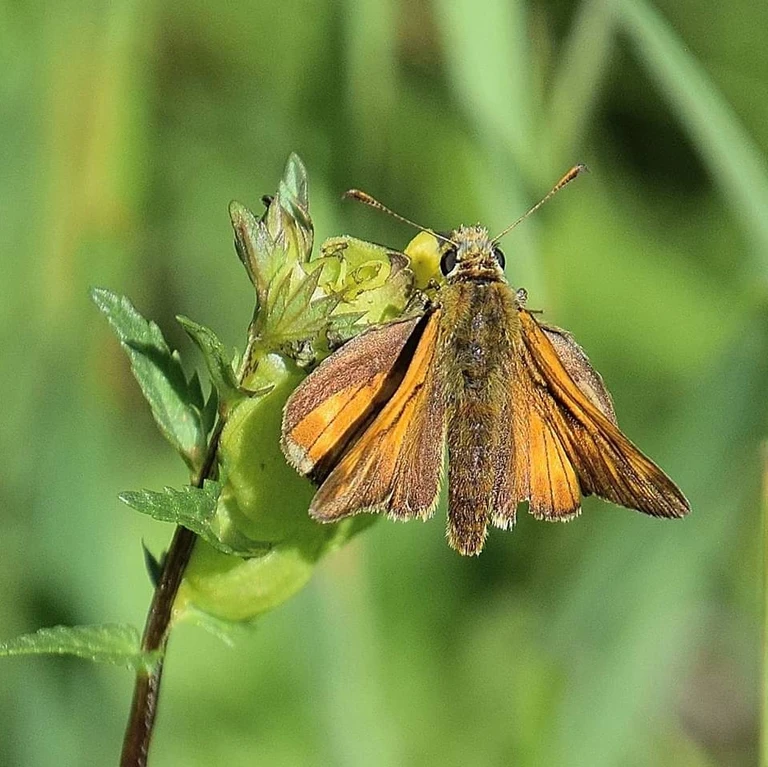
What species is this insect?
Ochlodes sylvanus (also Ochlodes venata)
